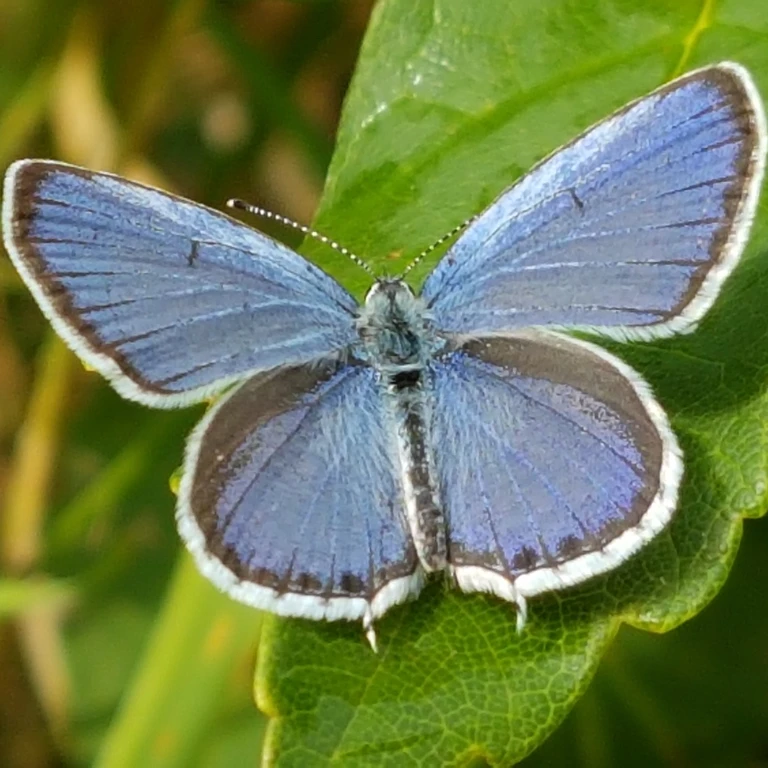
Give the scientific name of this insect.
Cupido argiades (also Elkalyce argiades)
